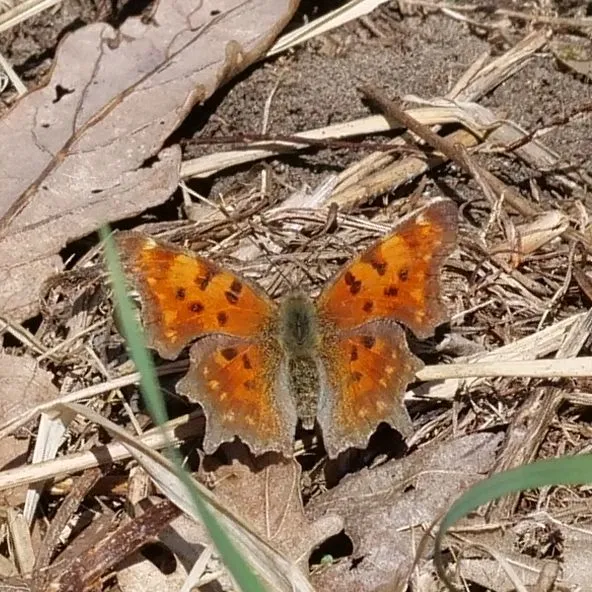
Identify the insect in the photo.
Polygonia c-album
